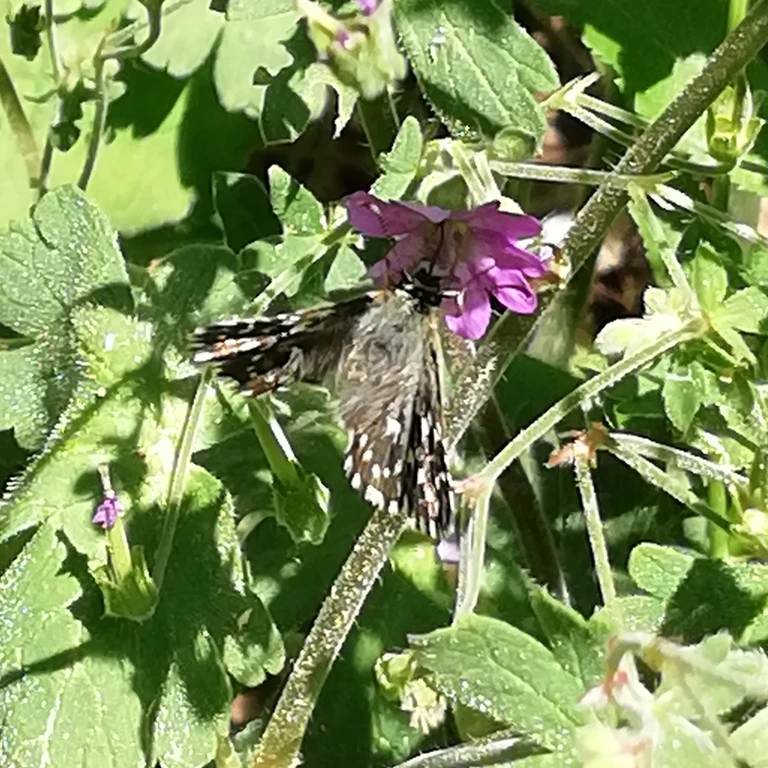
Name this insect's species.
Pyrgus malvae
